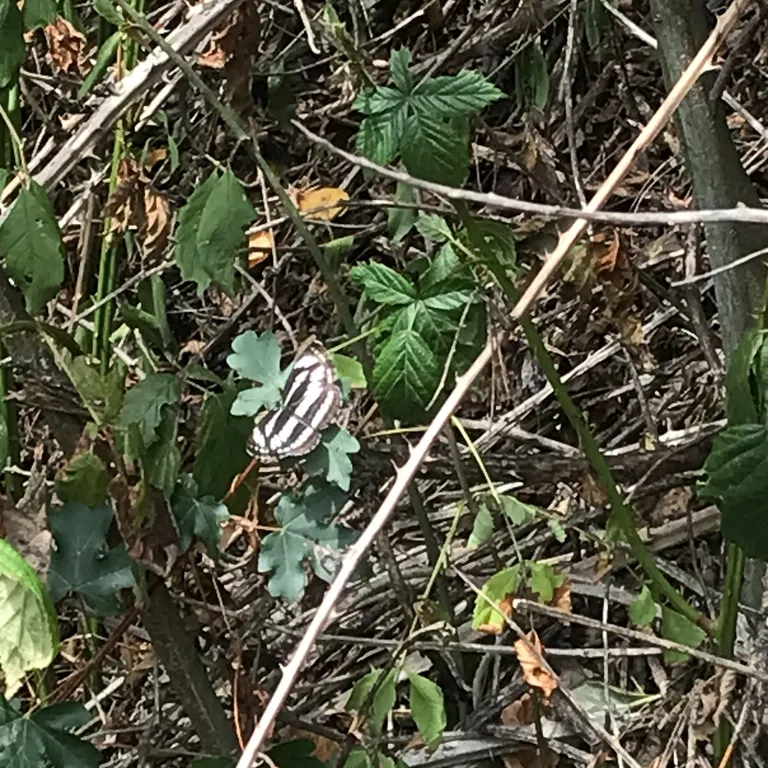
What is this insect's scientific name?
Neptis sappho
